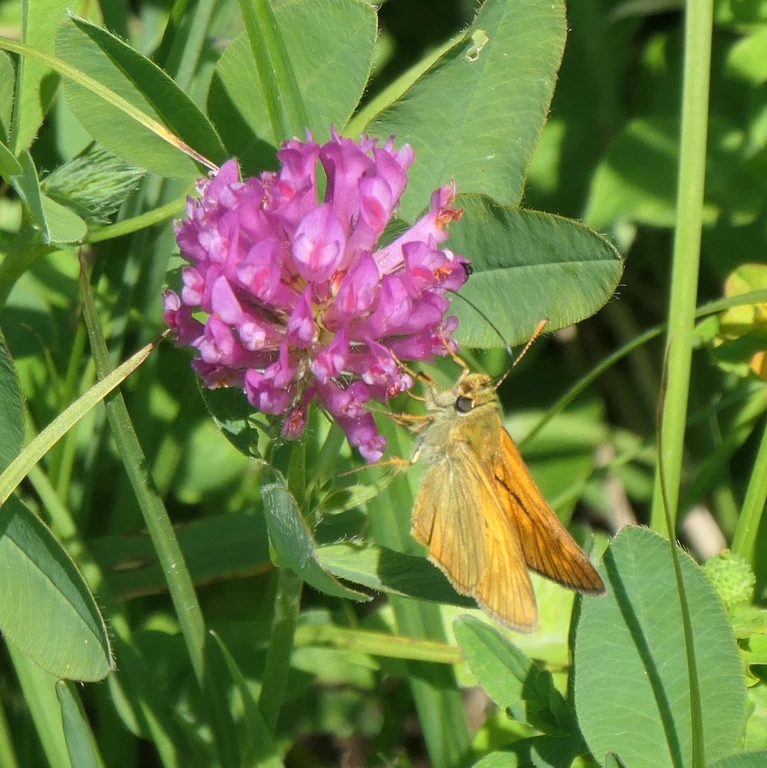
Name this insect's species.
Ochlodes sylvanus (also Ochlodes venata)
